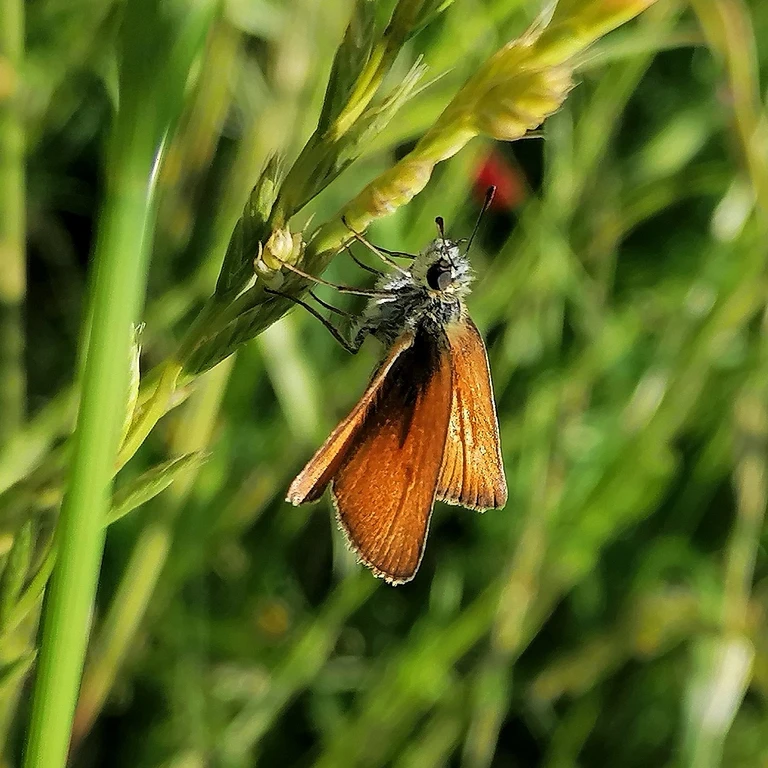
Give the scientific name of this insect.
Thymelicus lineola
